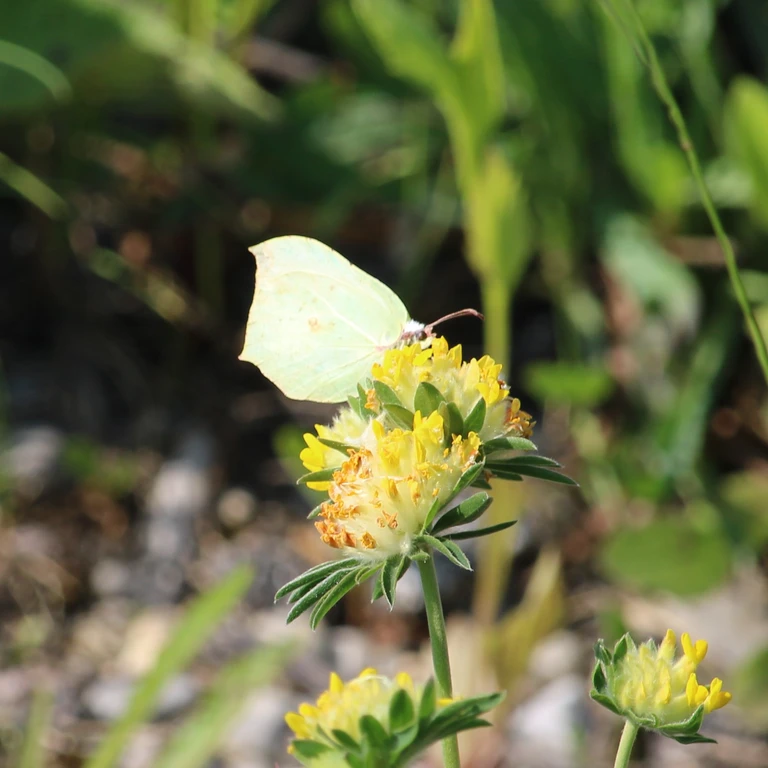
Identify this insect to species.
Gonepteryx rhamni
